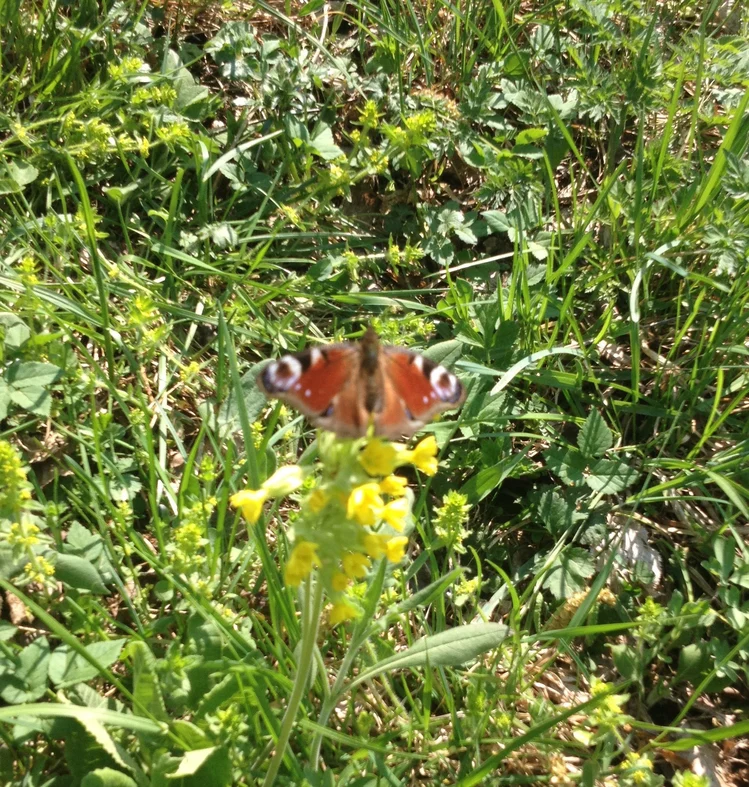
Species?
Aglais io
